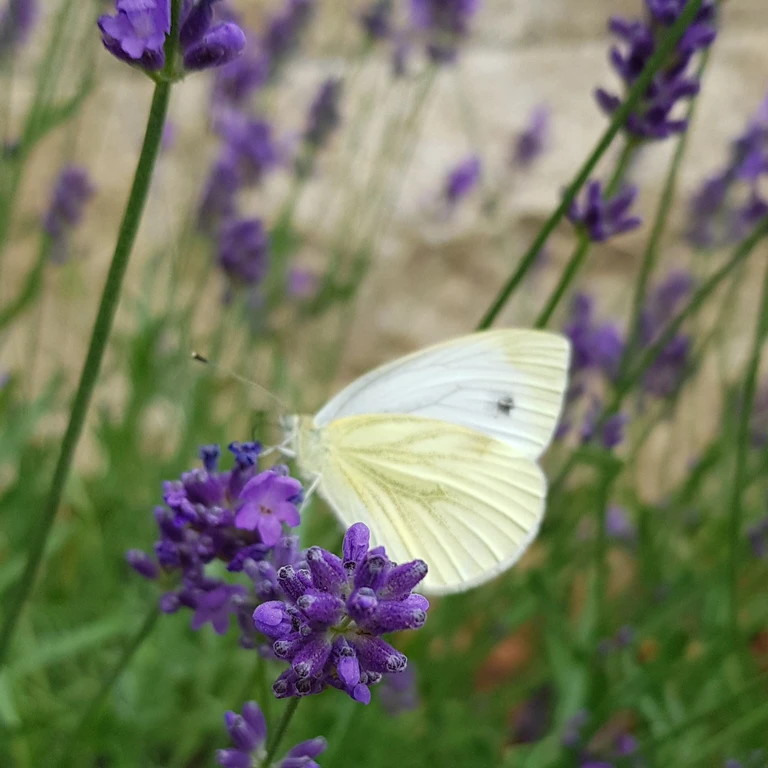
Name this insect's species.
Pieris napi
